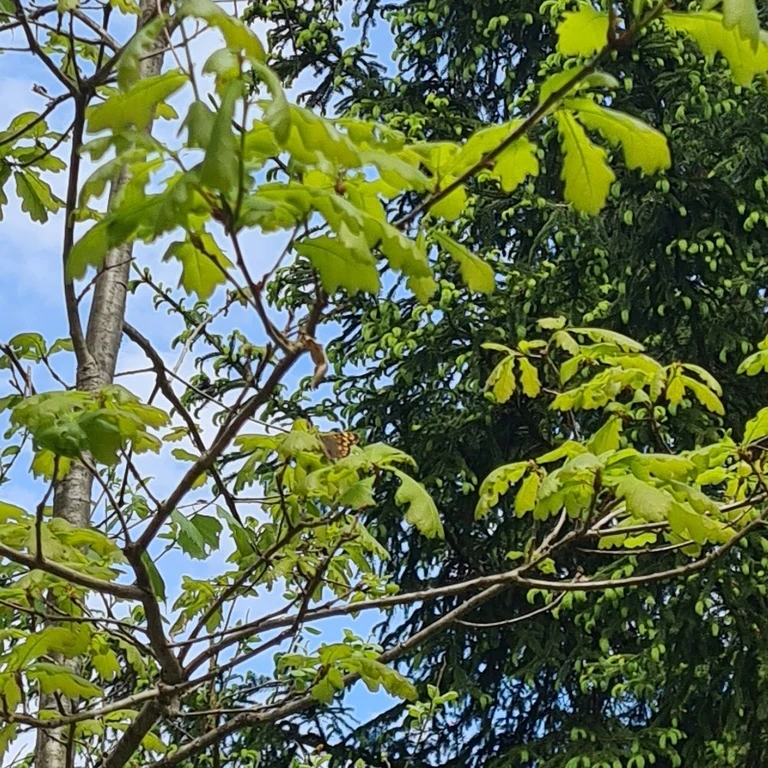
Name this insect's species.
Pararge aegeria
